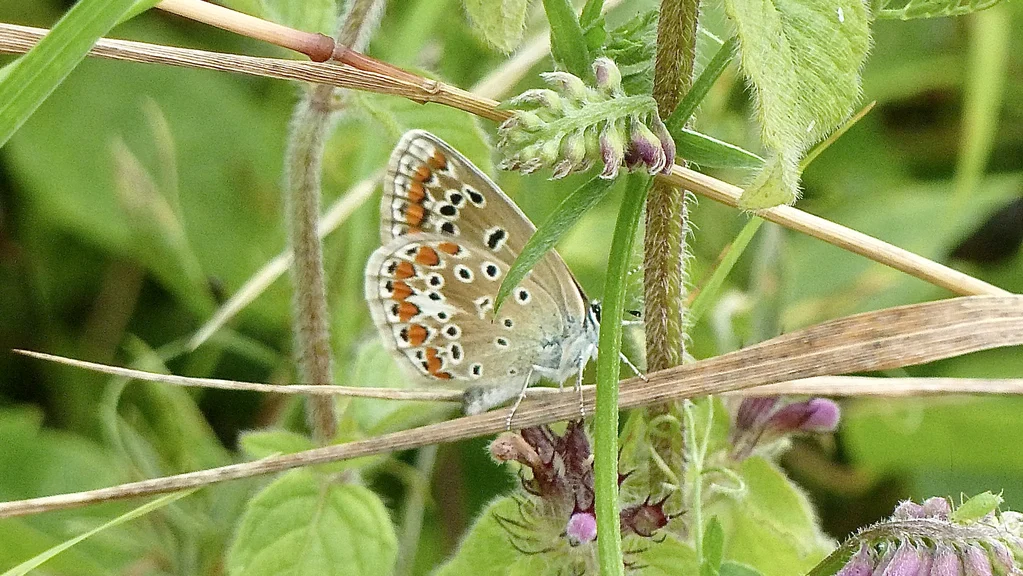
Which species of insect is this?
Polyommatus icarus
